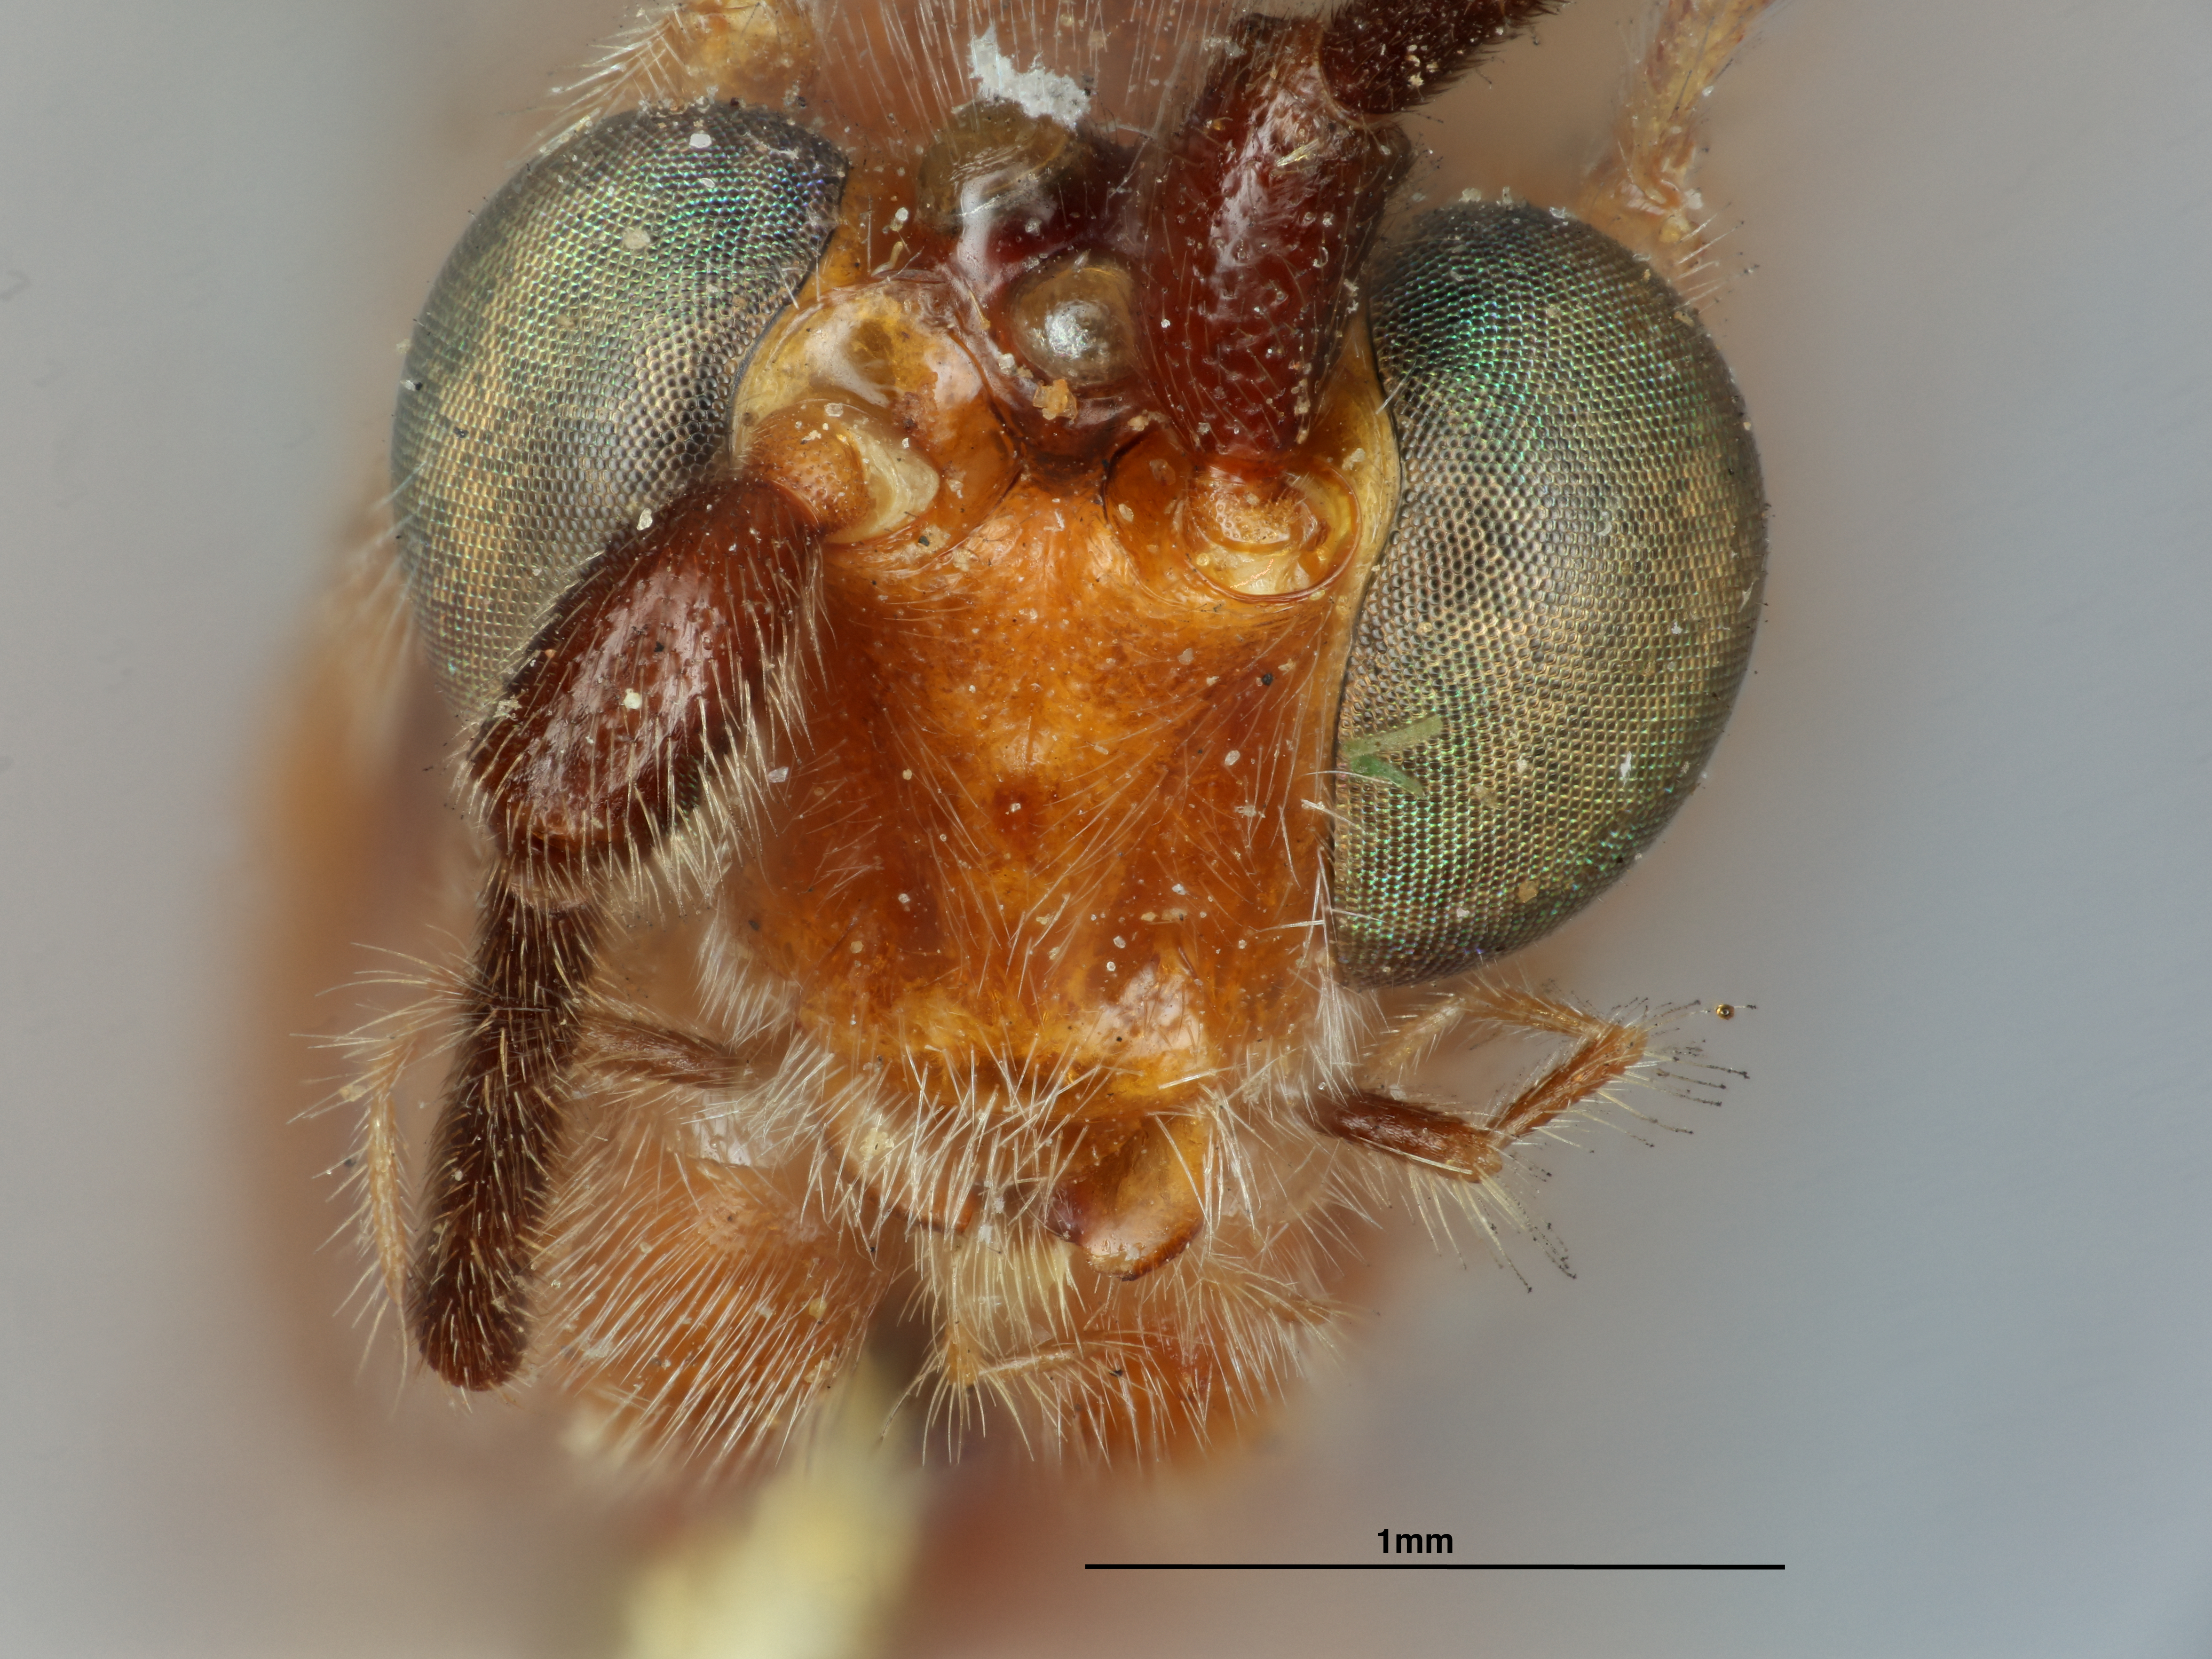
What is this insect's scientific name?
Zelomorpha arizonensis
